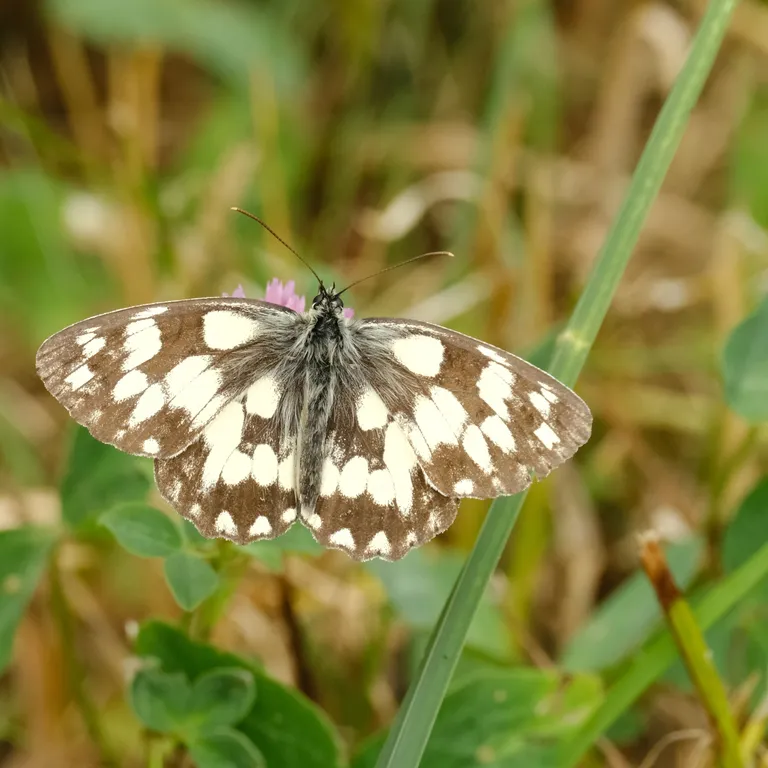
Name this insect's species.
Melanargia galathea
